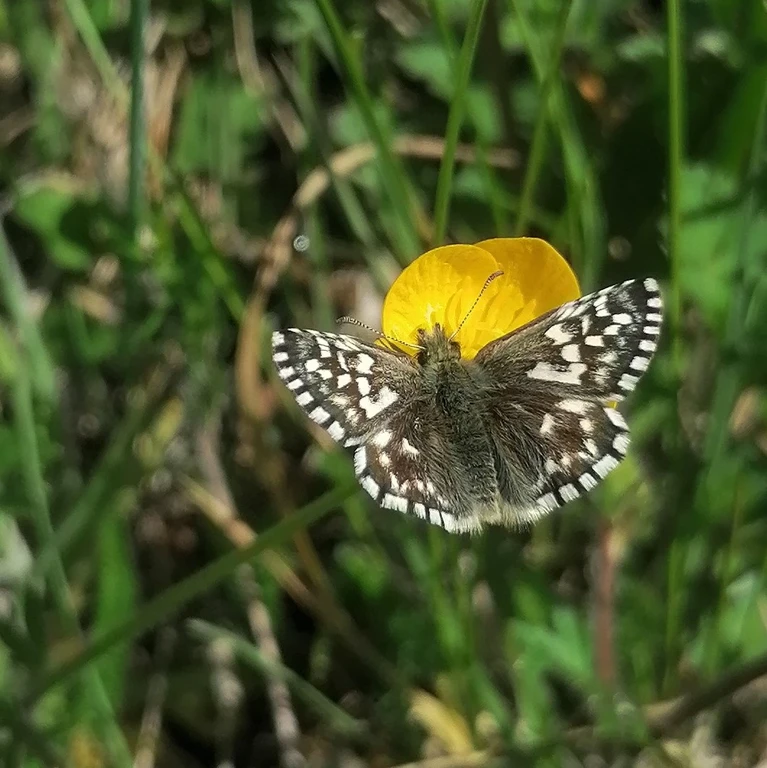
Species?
Pyrgus malvae
